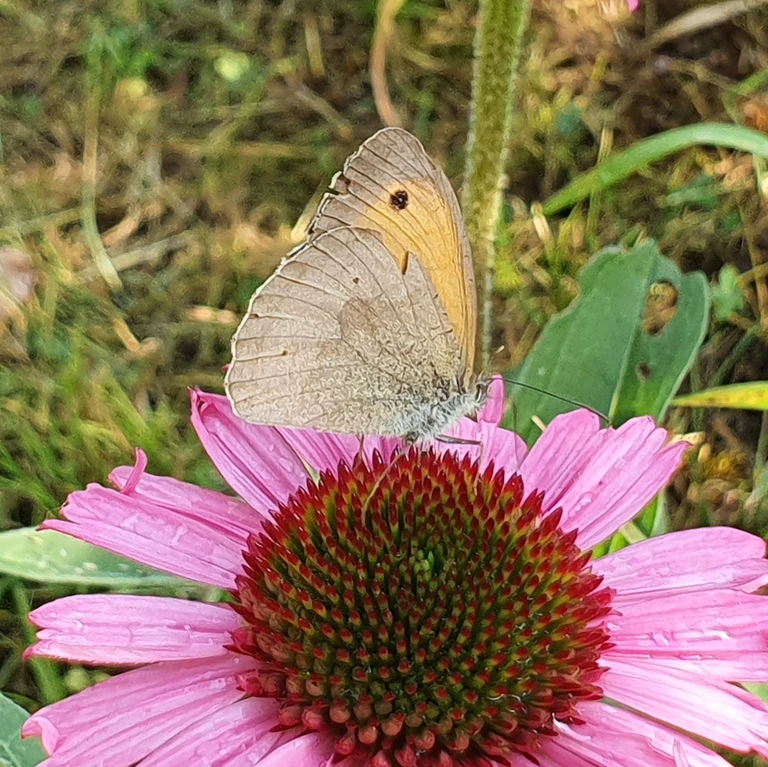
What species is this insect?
Maniola jurtina
